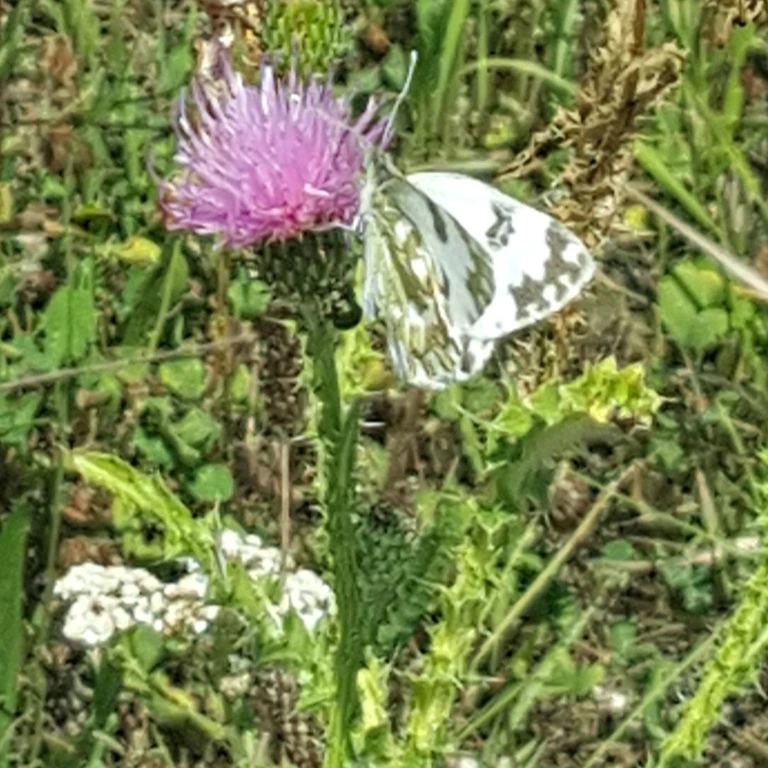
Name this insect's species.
Pontia edusa
